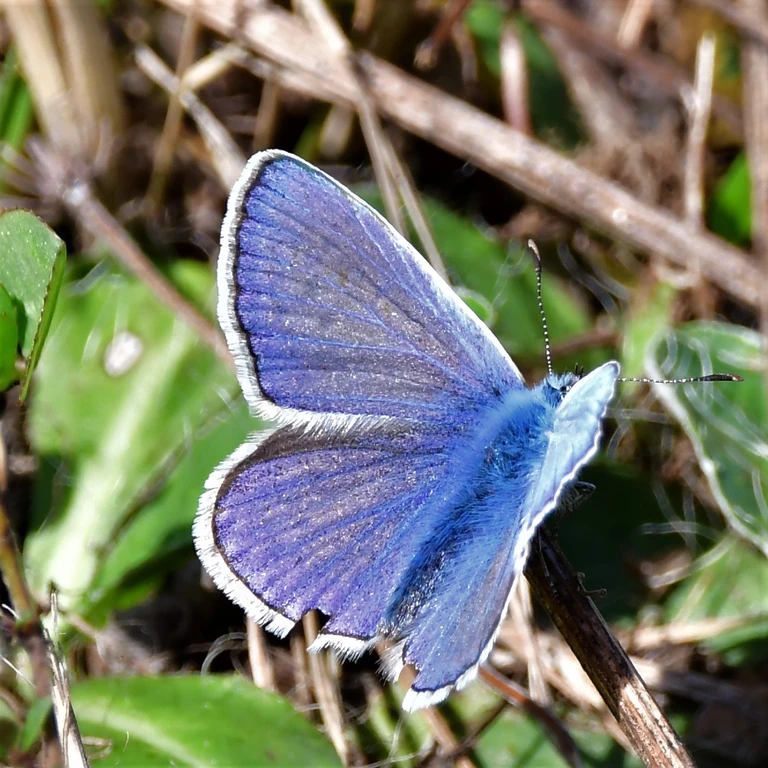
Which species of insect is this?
Polyommatus icarus
